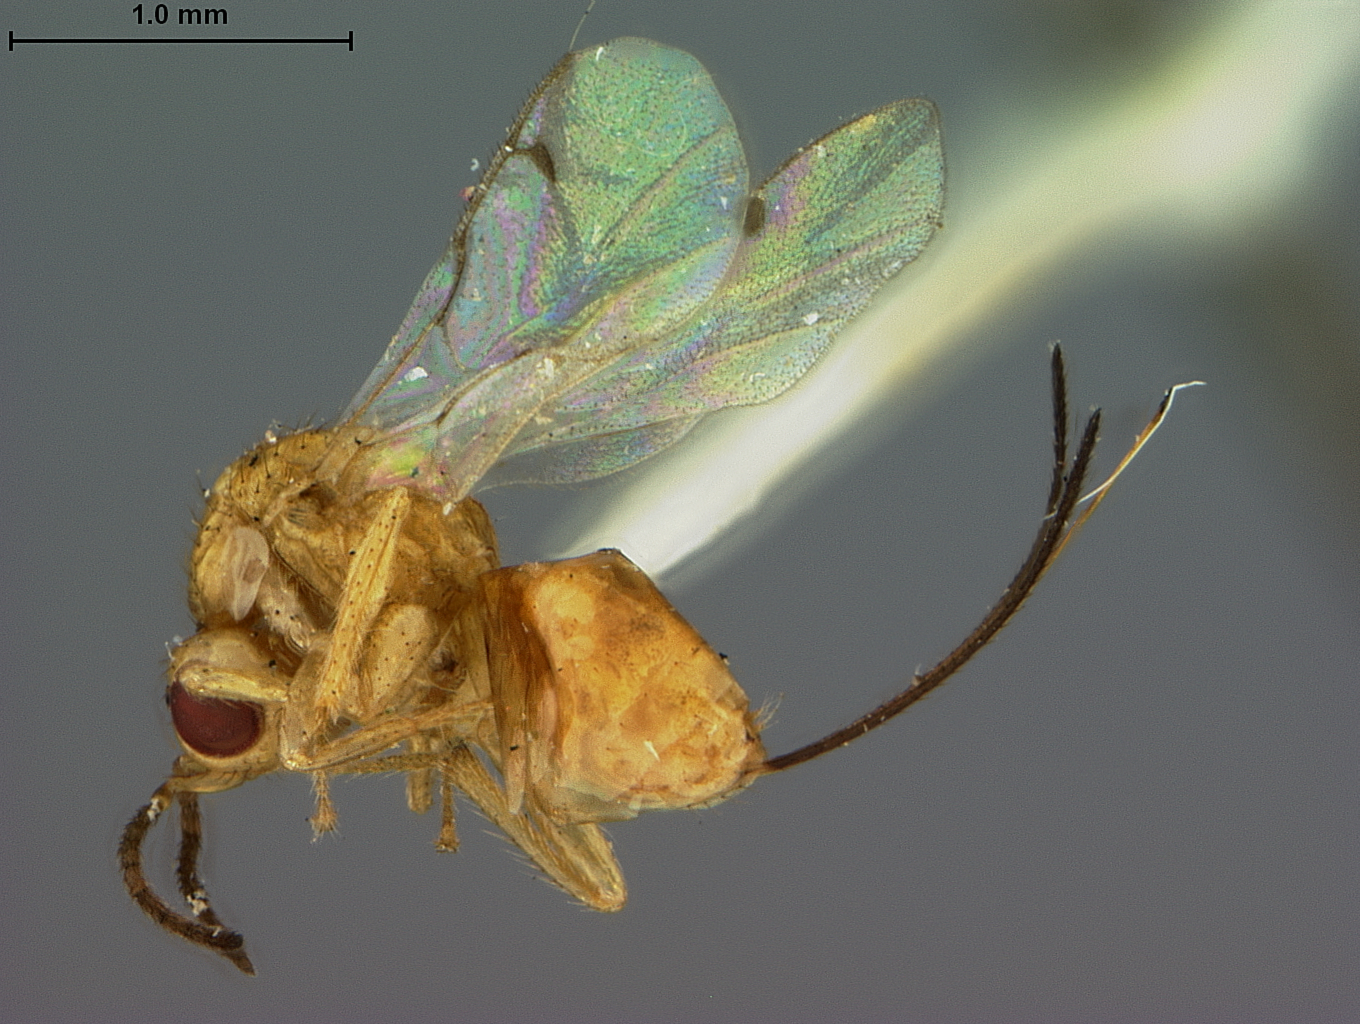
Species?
Megastigmus immaculatus
